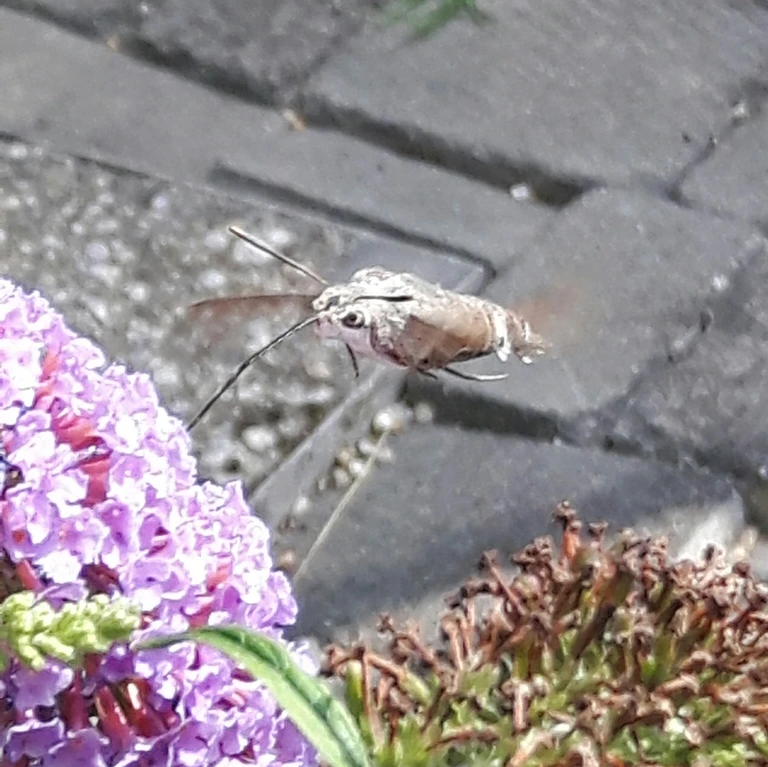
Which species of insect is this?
Macroglossum stellatarum
